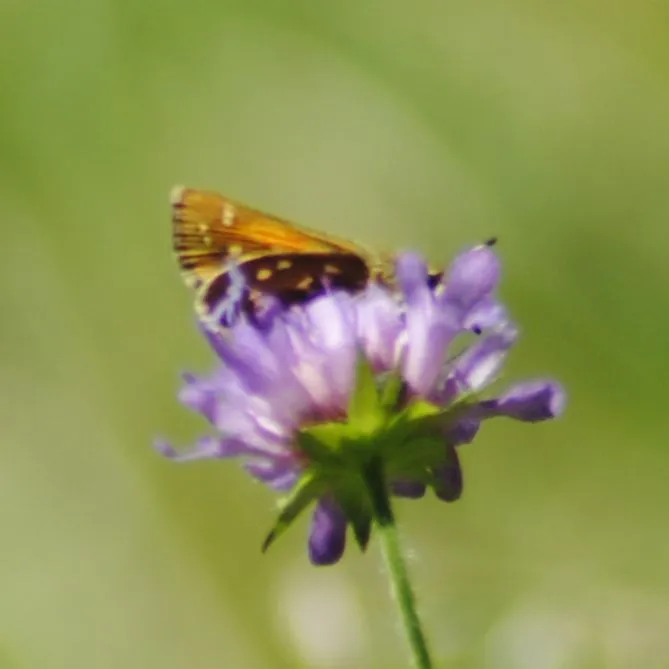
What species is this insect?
Hesperia comma
